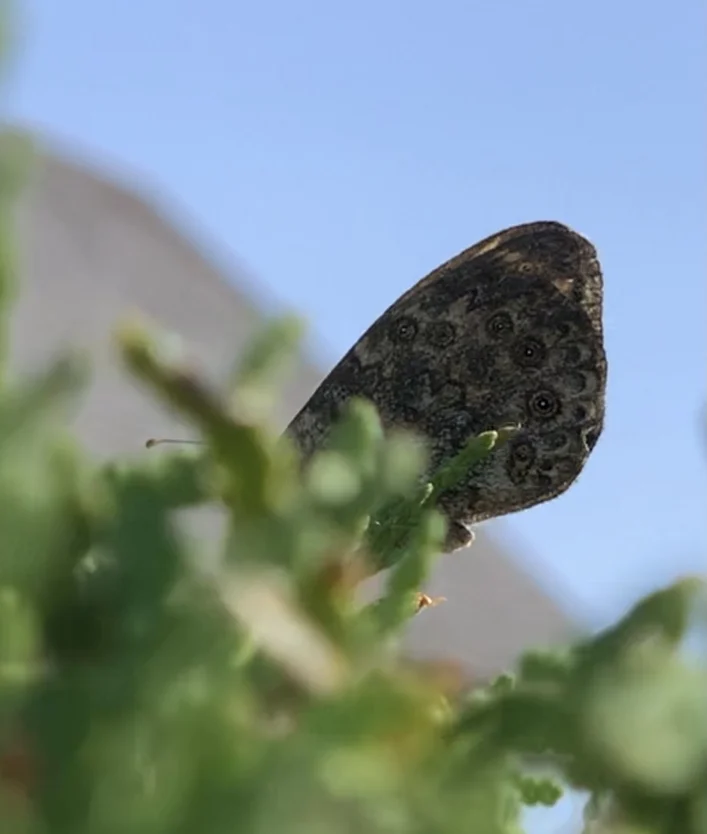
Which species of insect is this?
Lasiommata megera (also Pararge megera)
